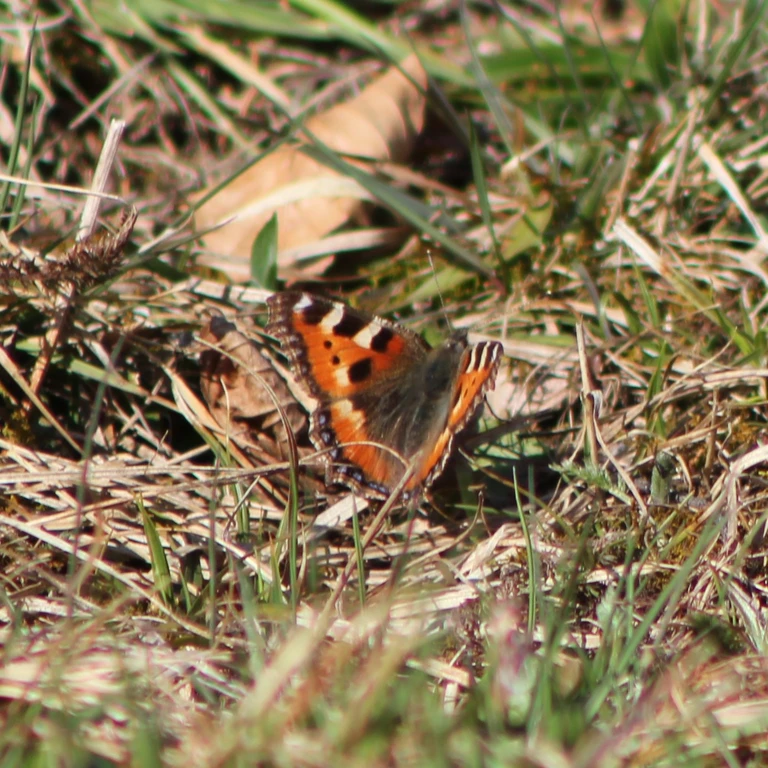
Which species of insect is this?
Aglais urticae
